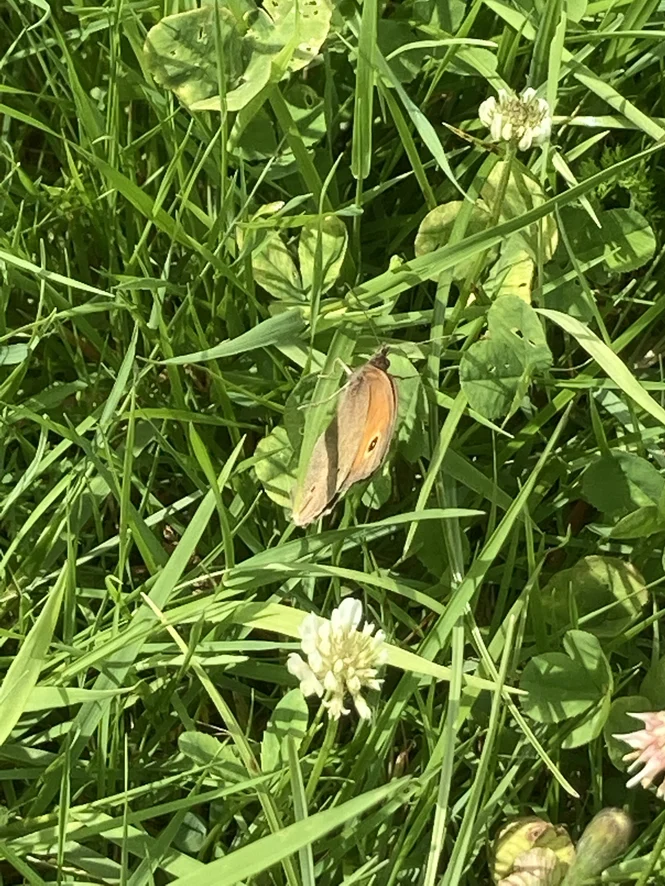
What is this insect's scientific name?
Maniola jurtina
